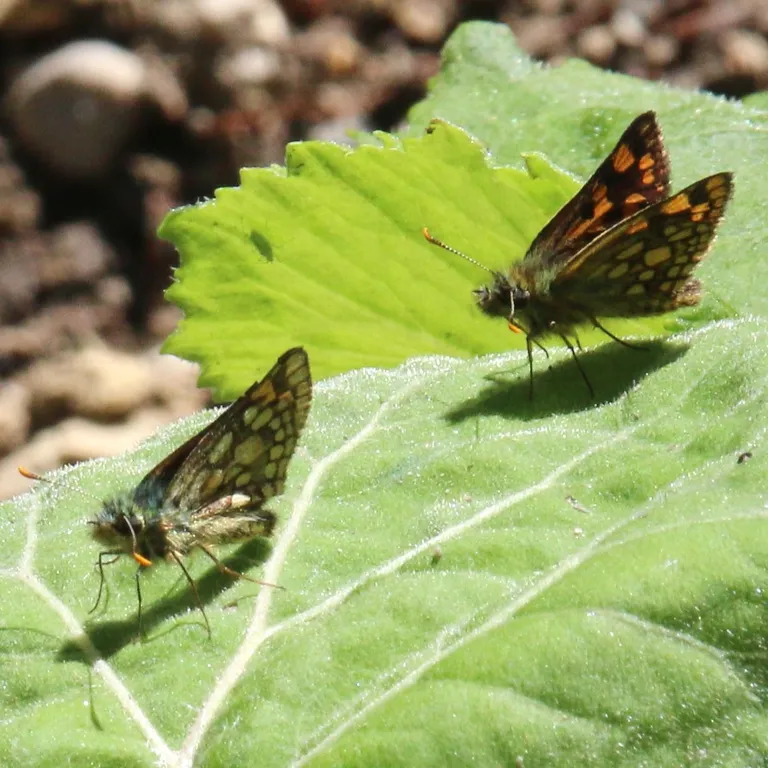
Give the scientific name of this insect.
Carterocephalus palaemon
